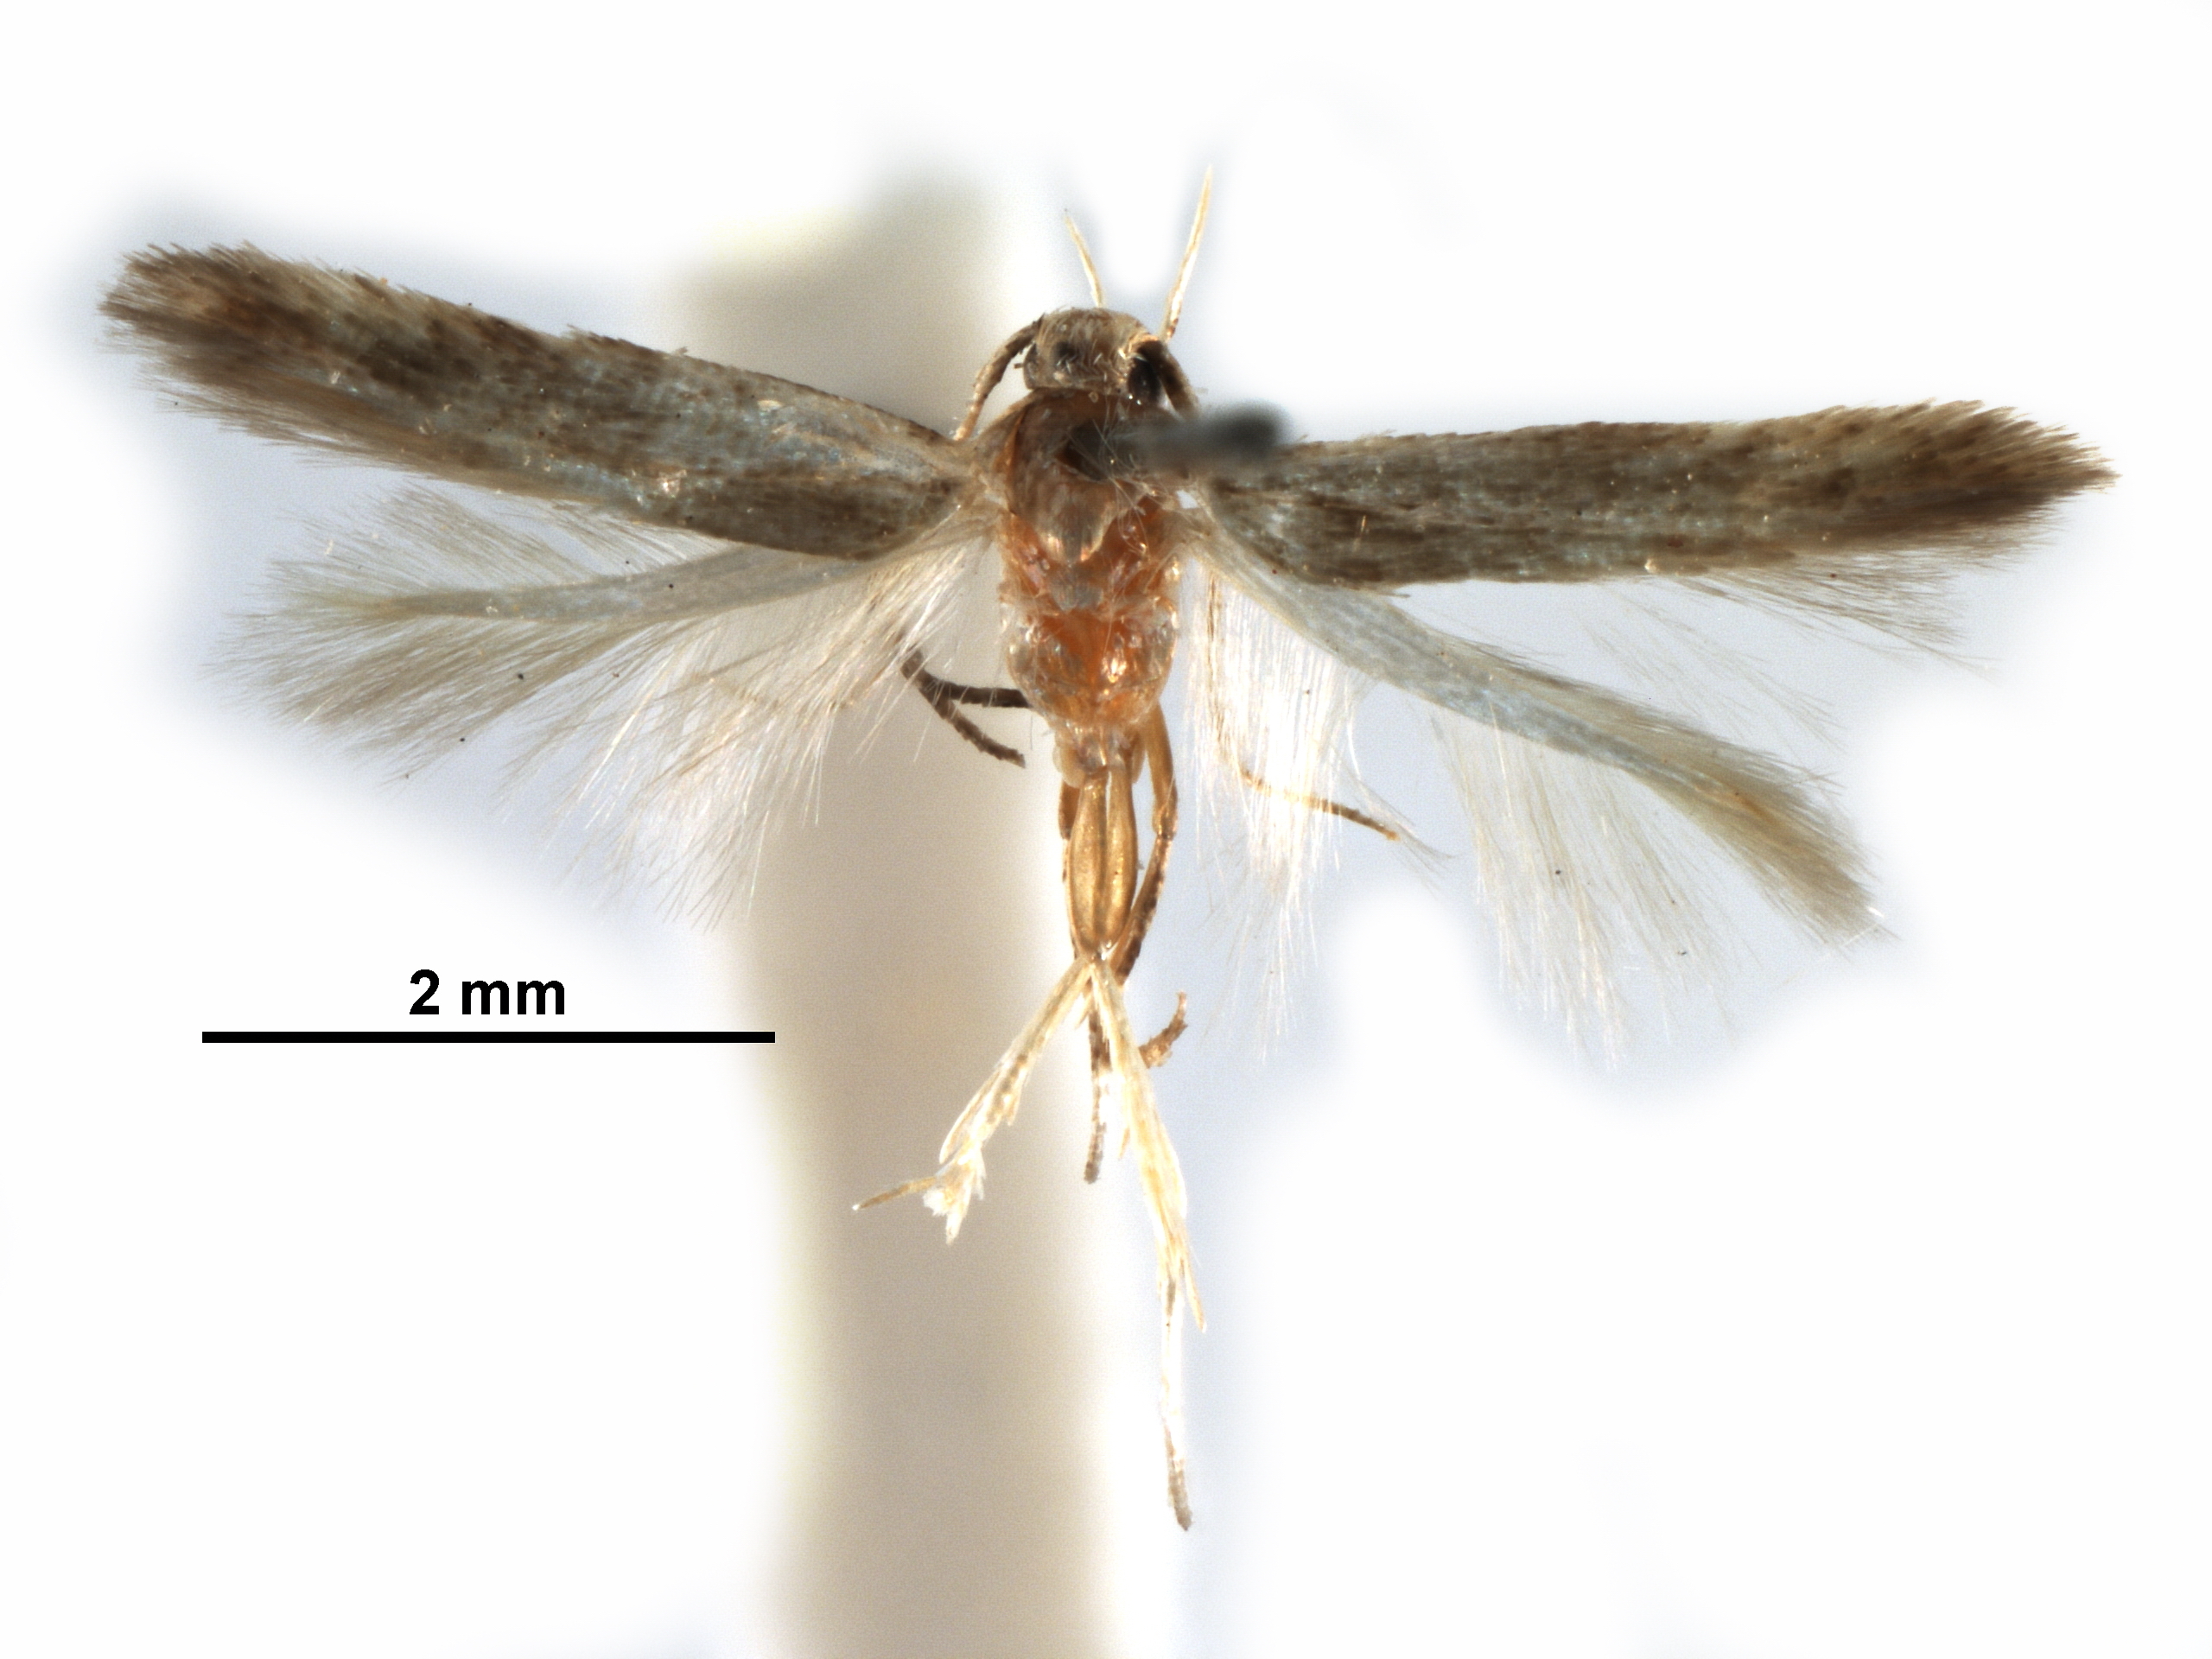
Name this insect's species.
Periploca labes
